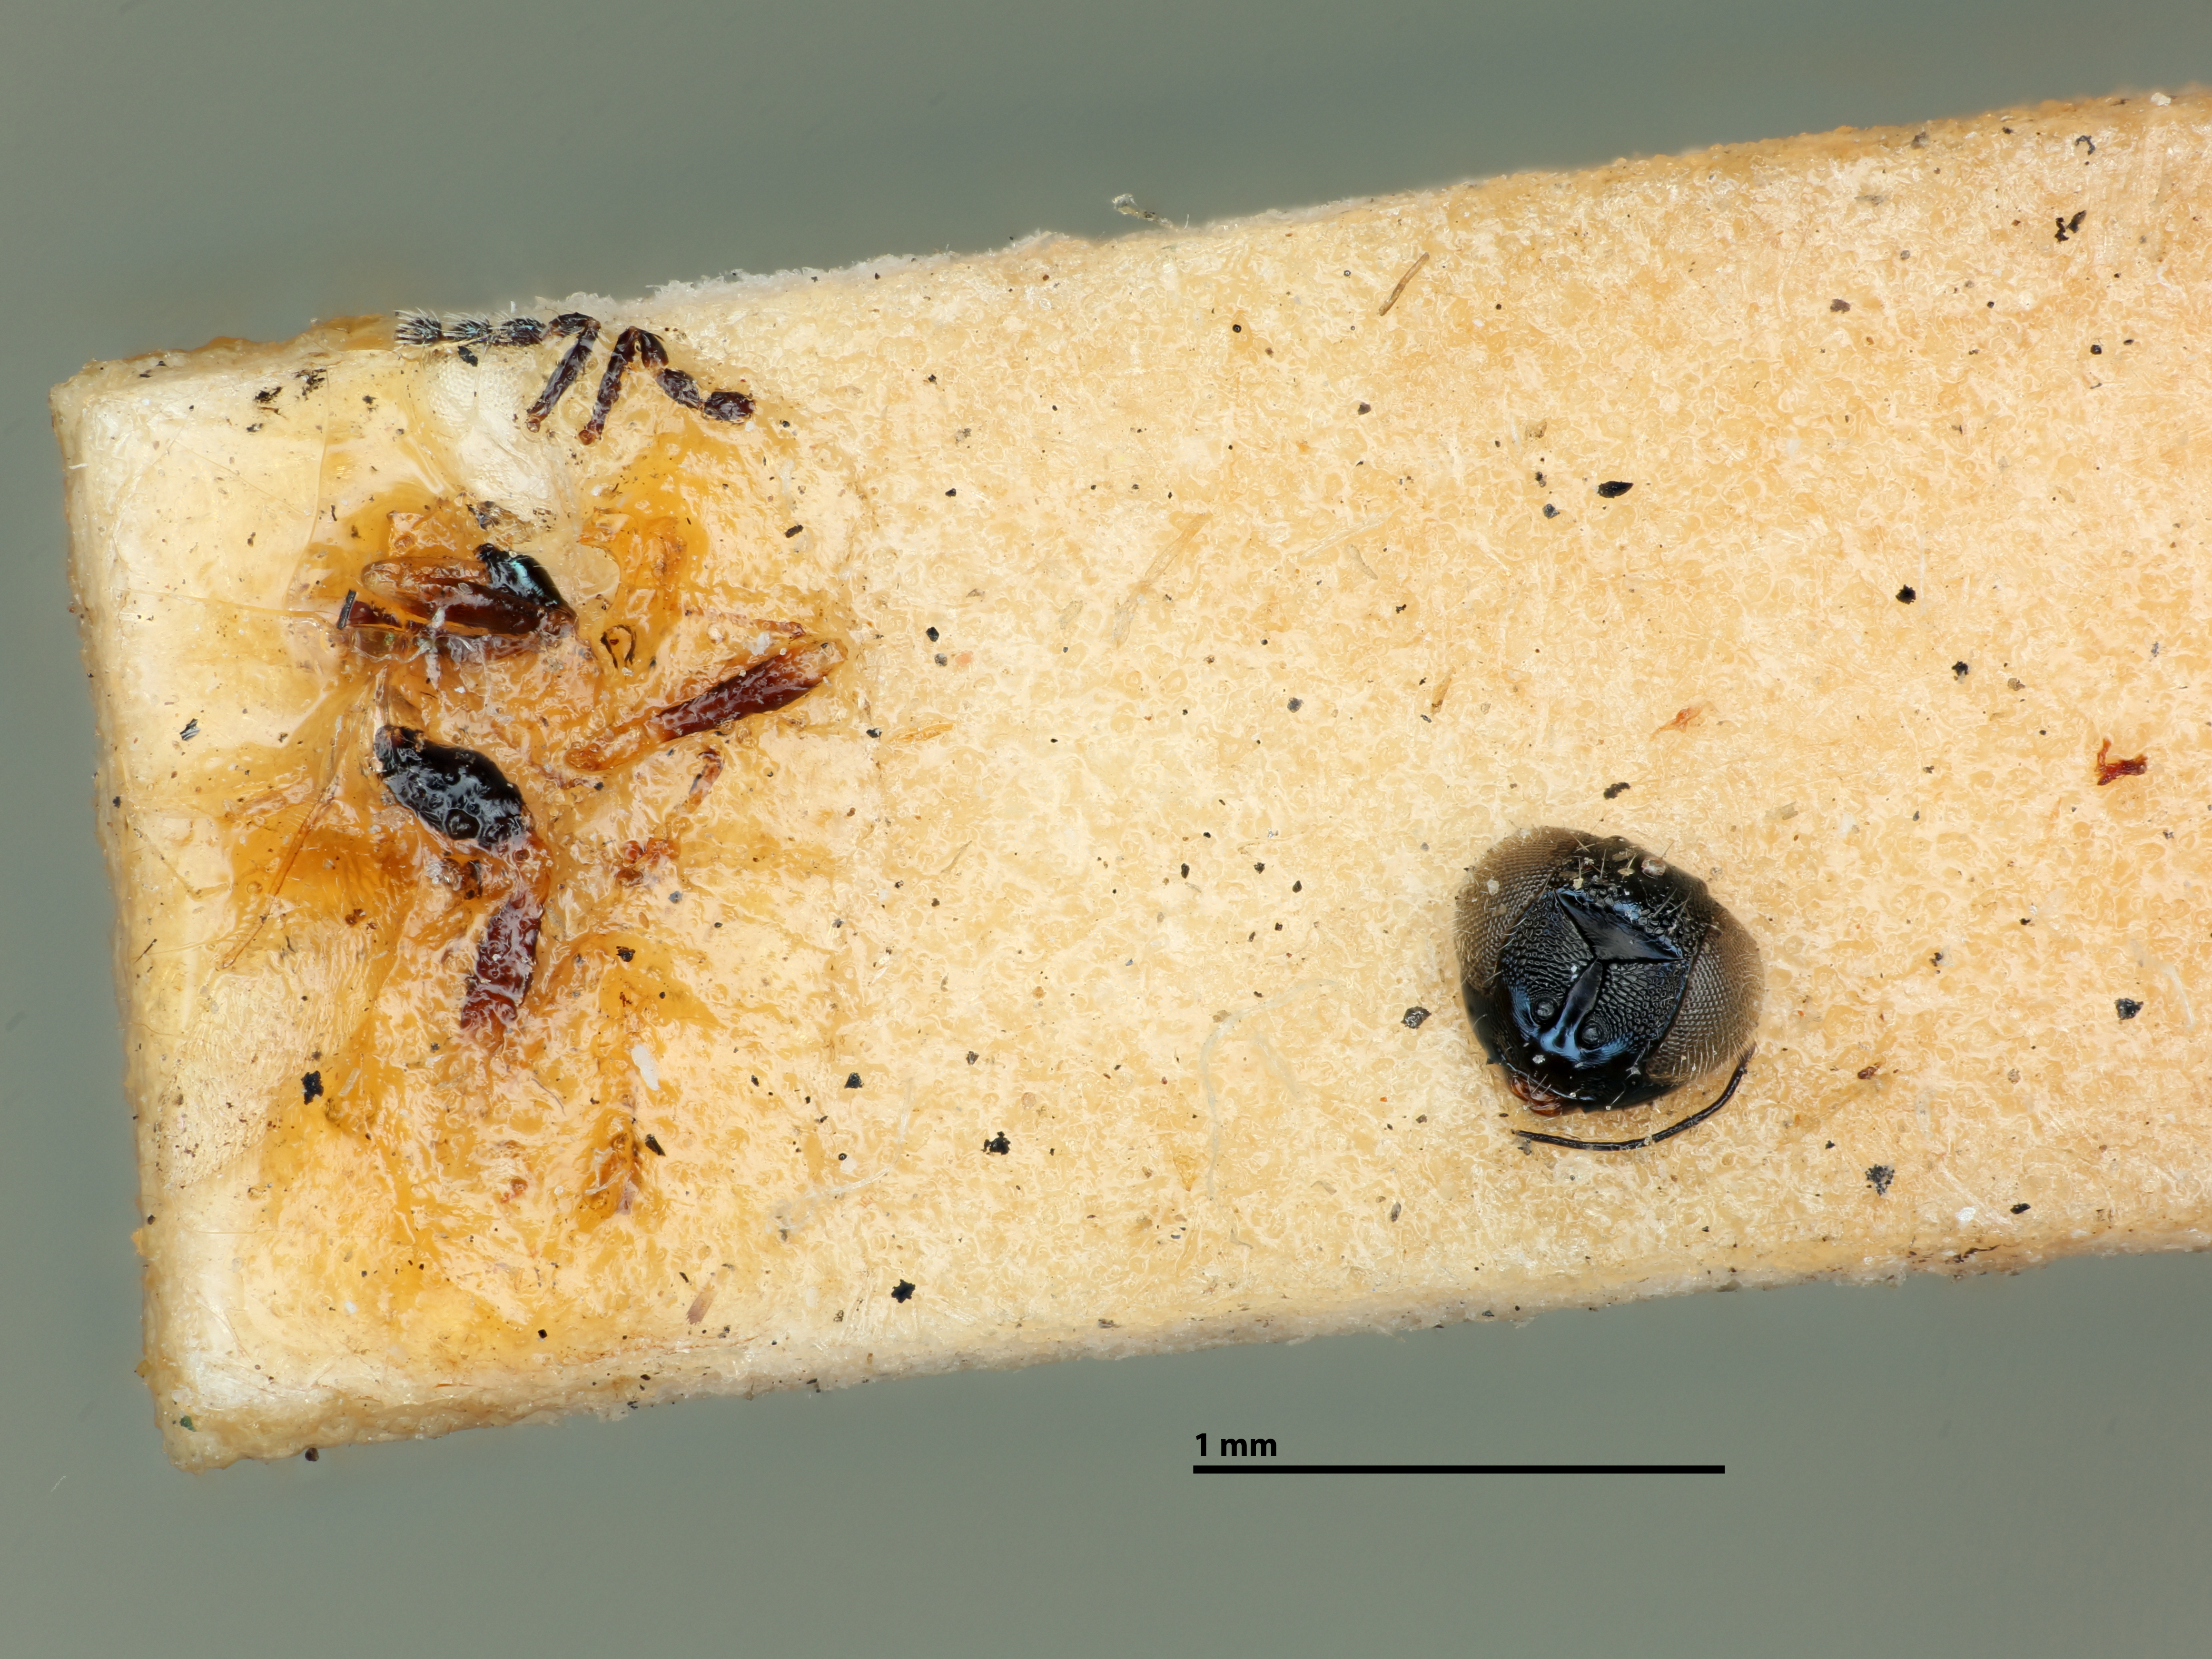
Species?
Holcopelte floridana
